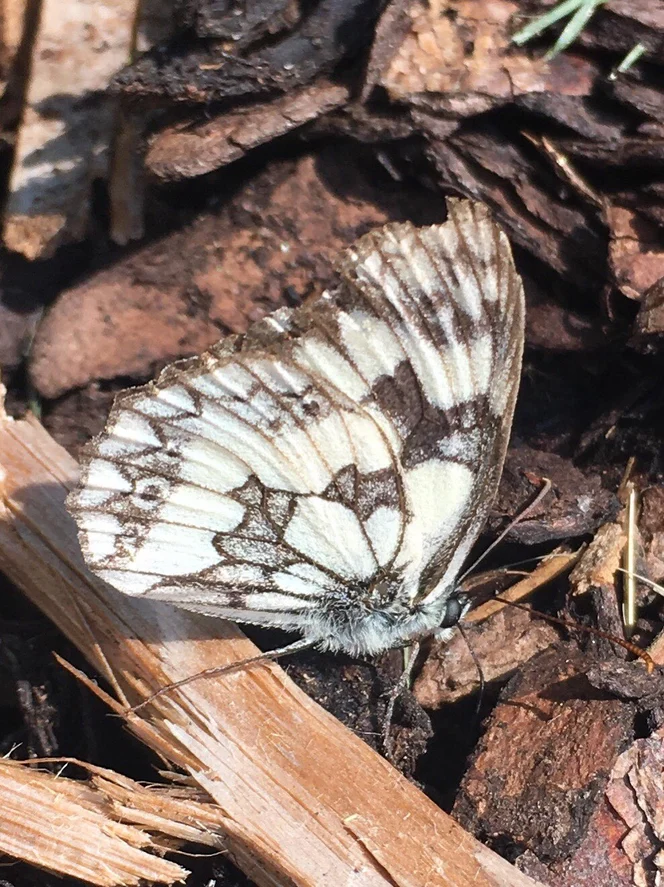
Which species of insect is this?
Melanargia galathea
